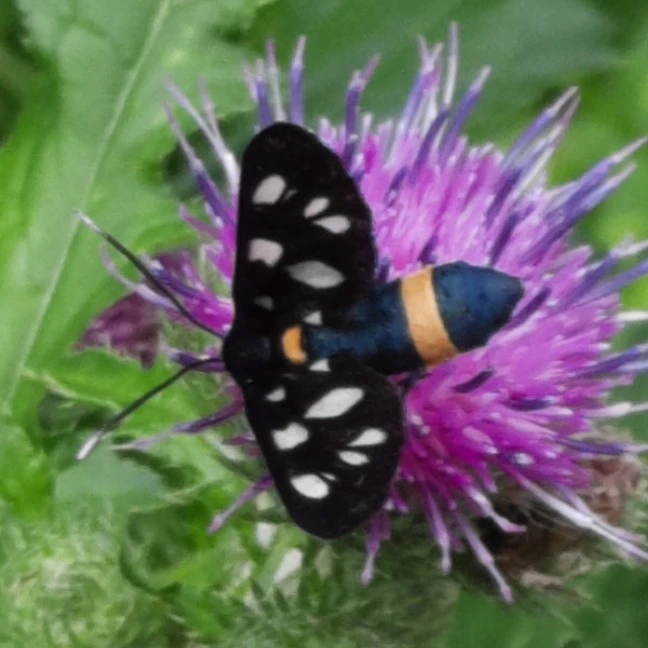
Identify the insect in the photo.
Amata phegea
